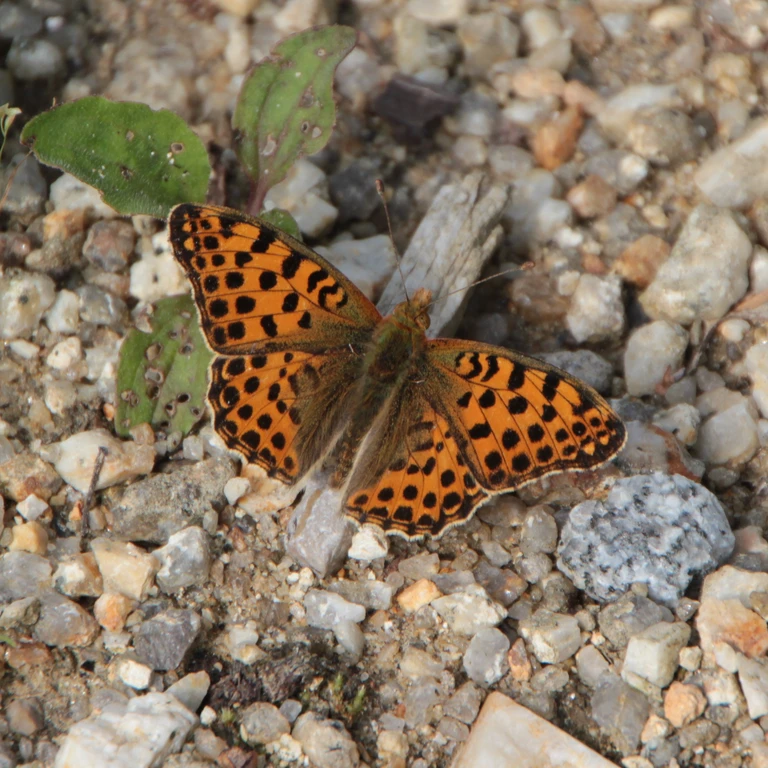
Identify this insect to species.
Issoria lathonia
